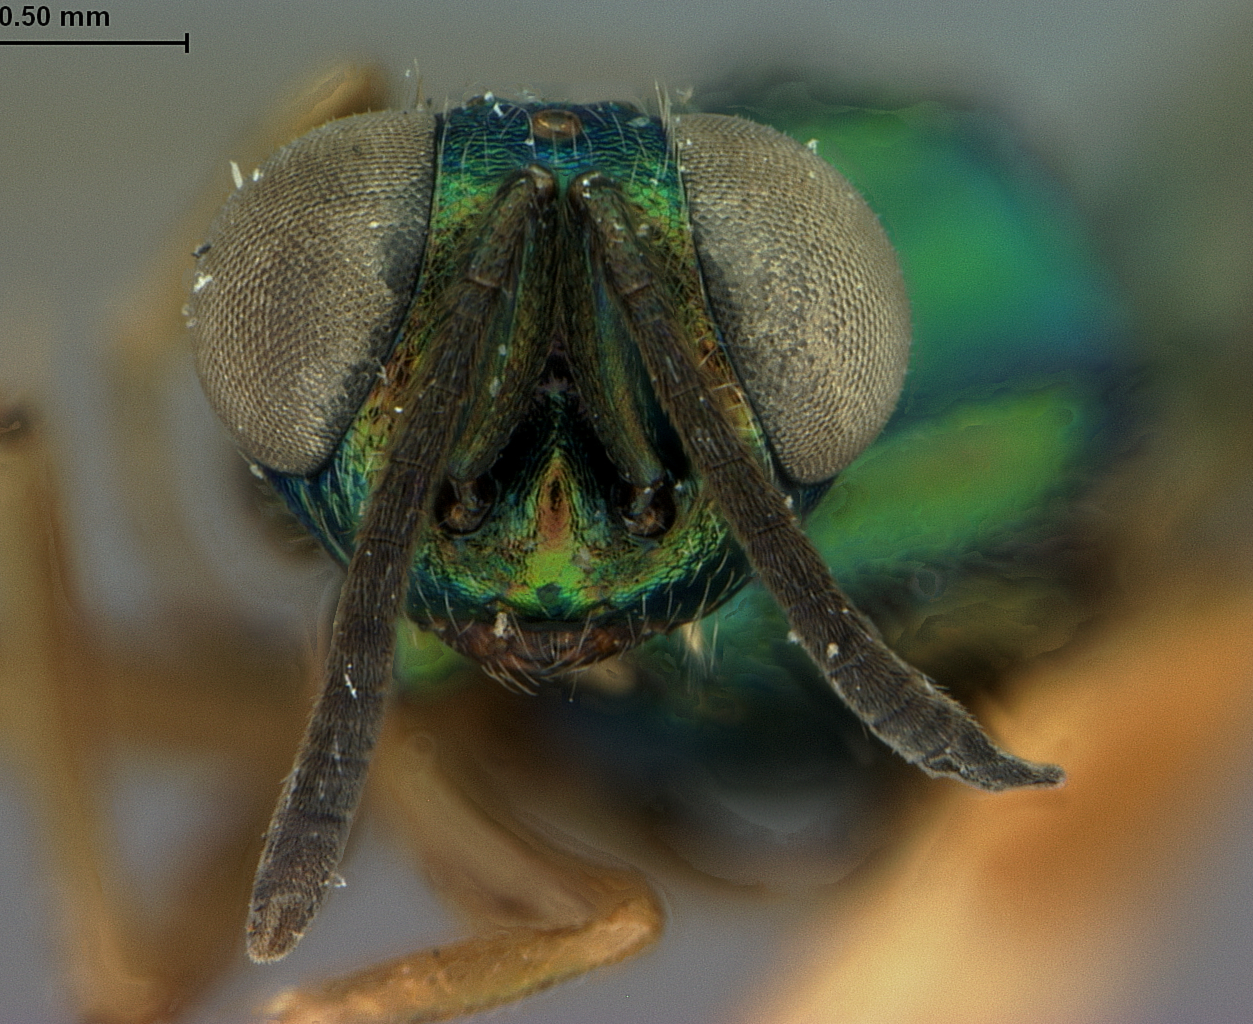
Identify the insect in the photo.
Eupelmus hawaiiensis
